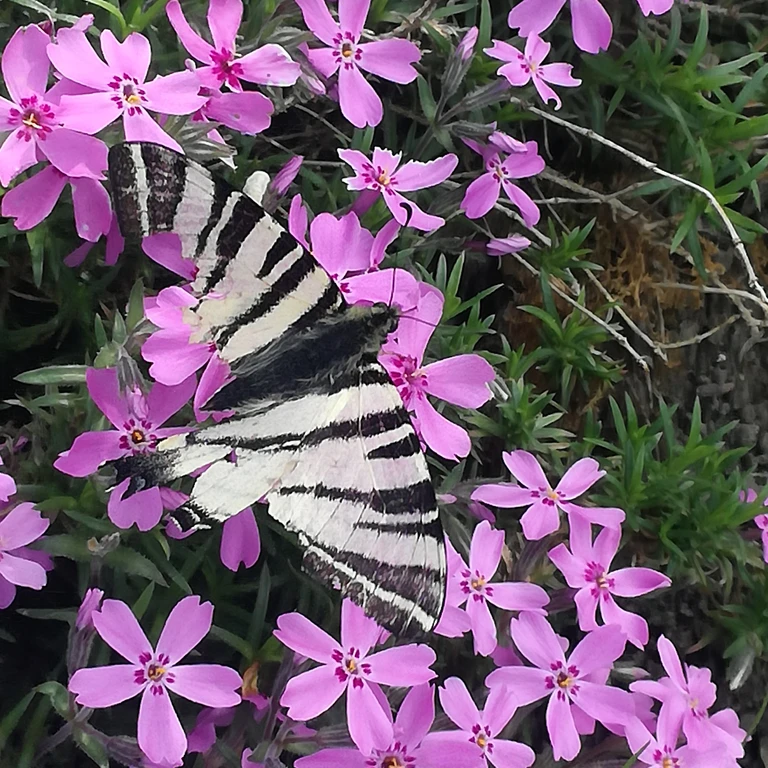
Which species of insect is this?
Iphiclides podalirius
